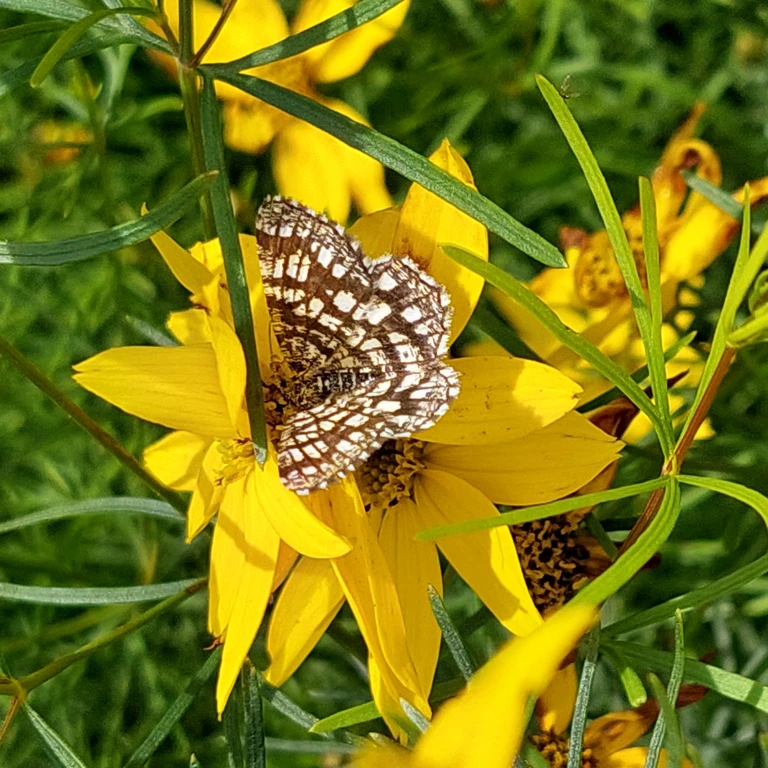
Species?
Chiasmia clathrata
